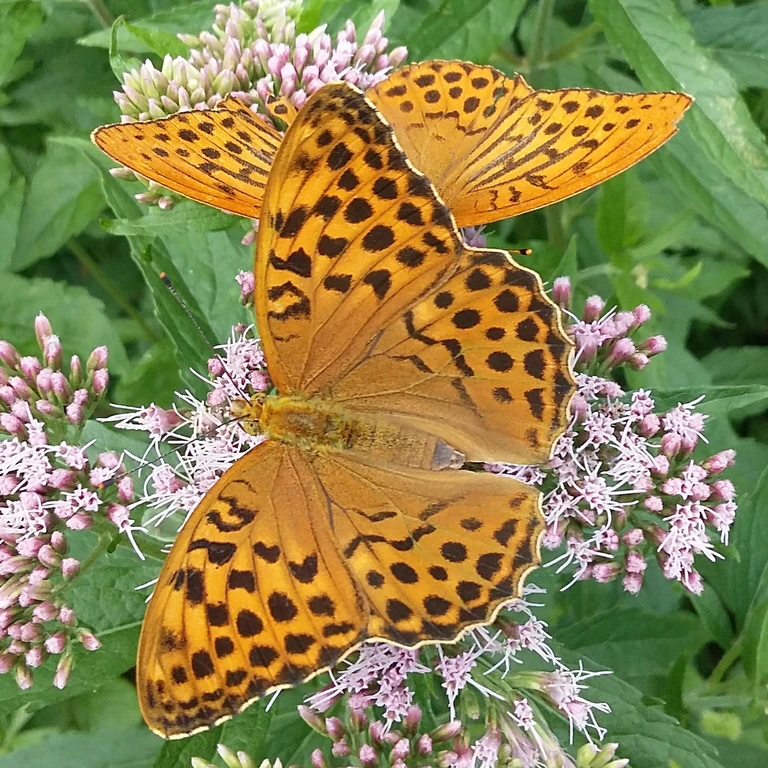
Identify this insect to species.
Argynnis paphia
